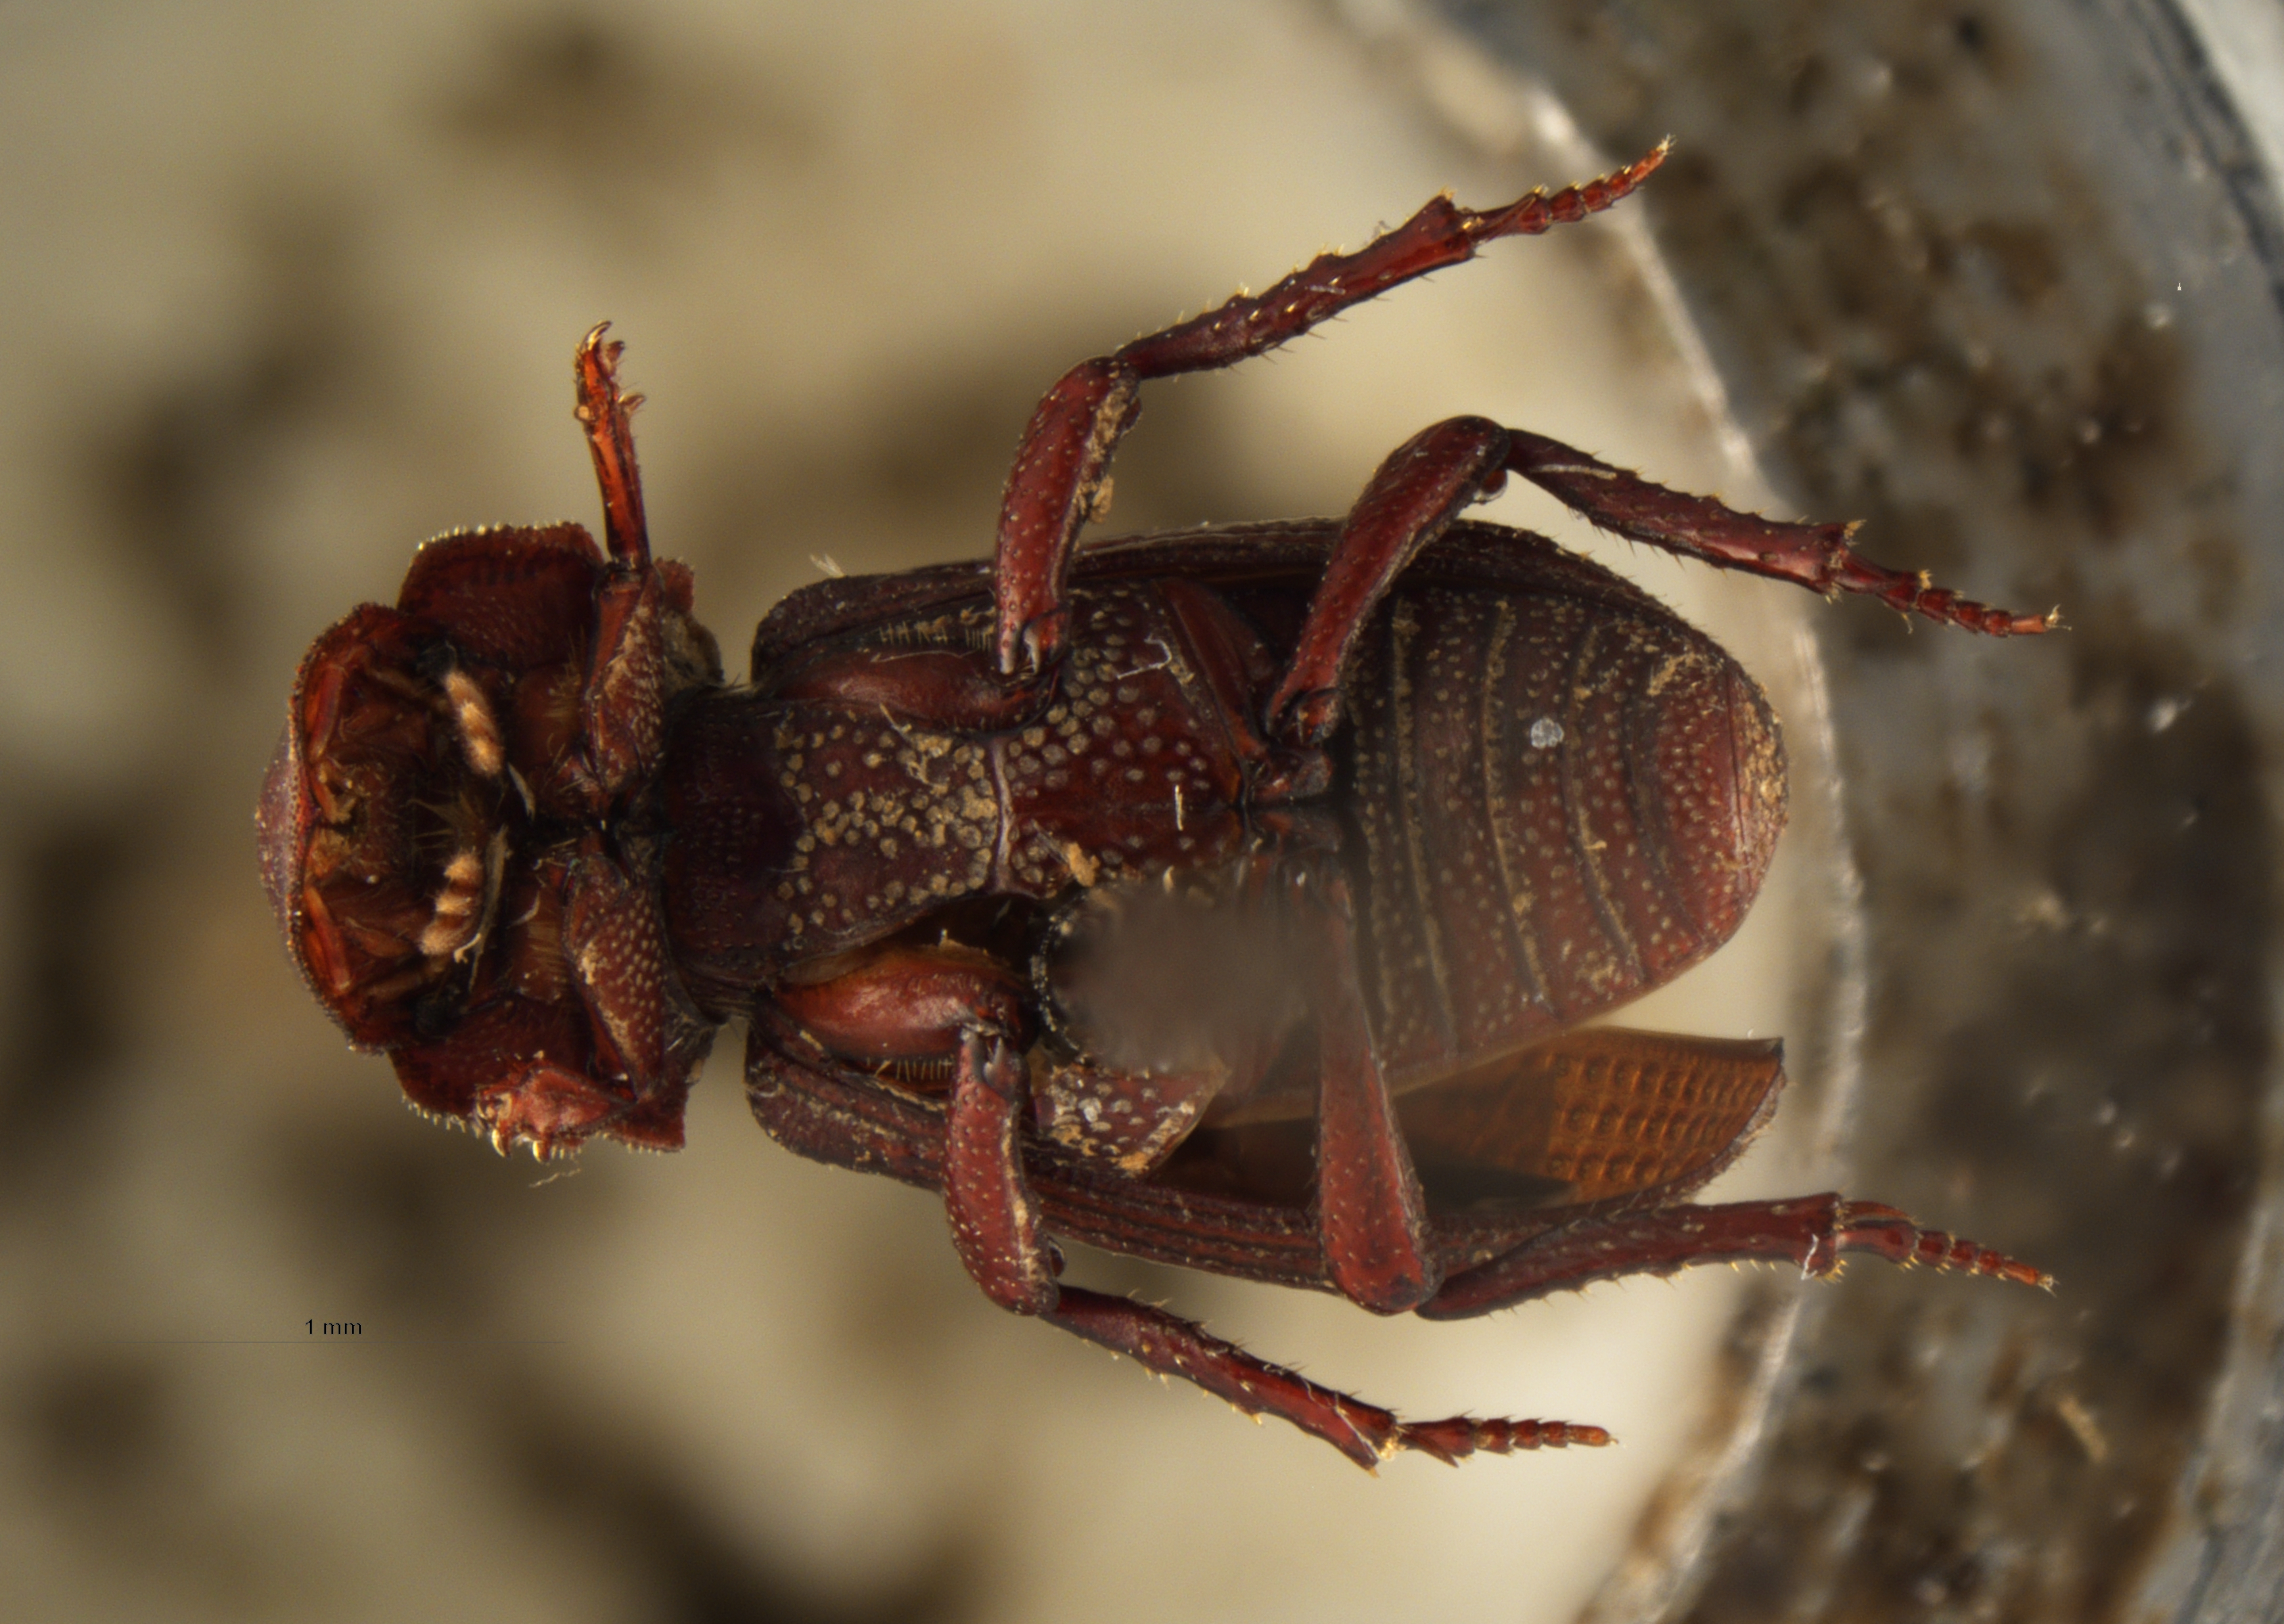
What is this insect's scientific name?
Euparixoides cribratus
